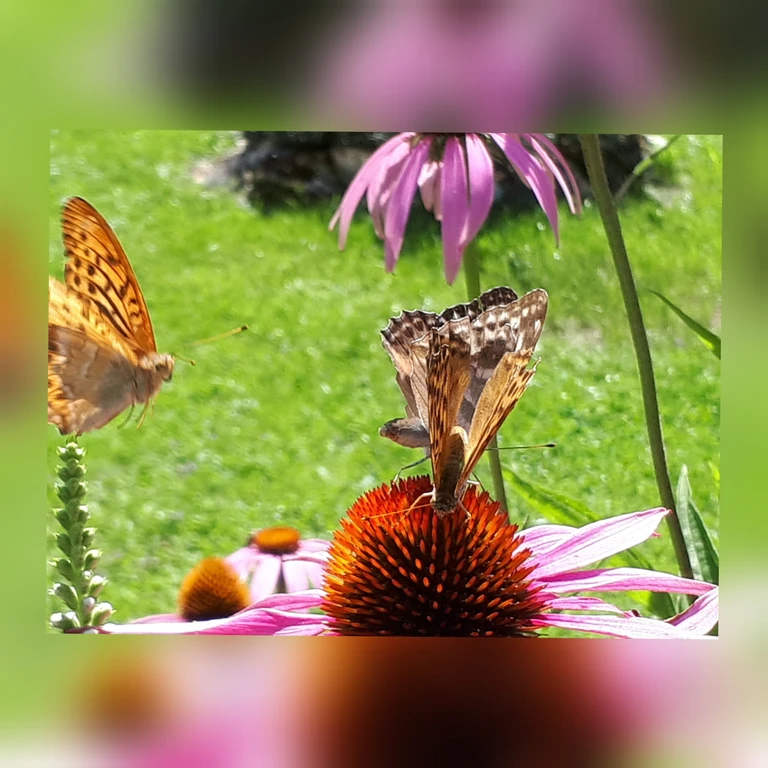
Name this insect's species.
Argynnis paphia
